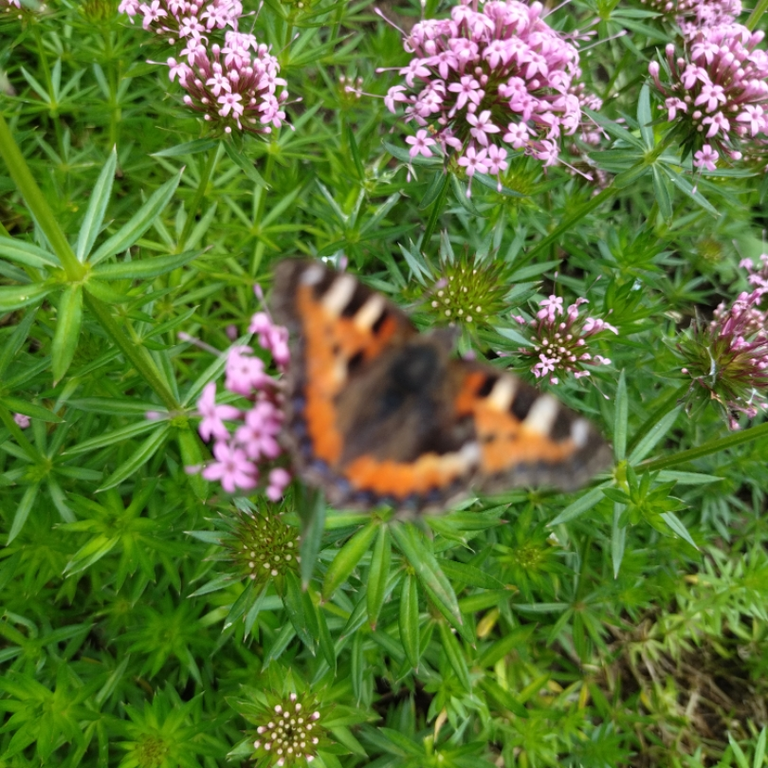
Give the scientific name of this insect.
Aglais urticae
